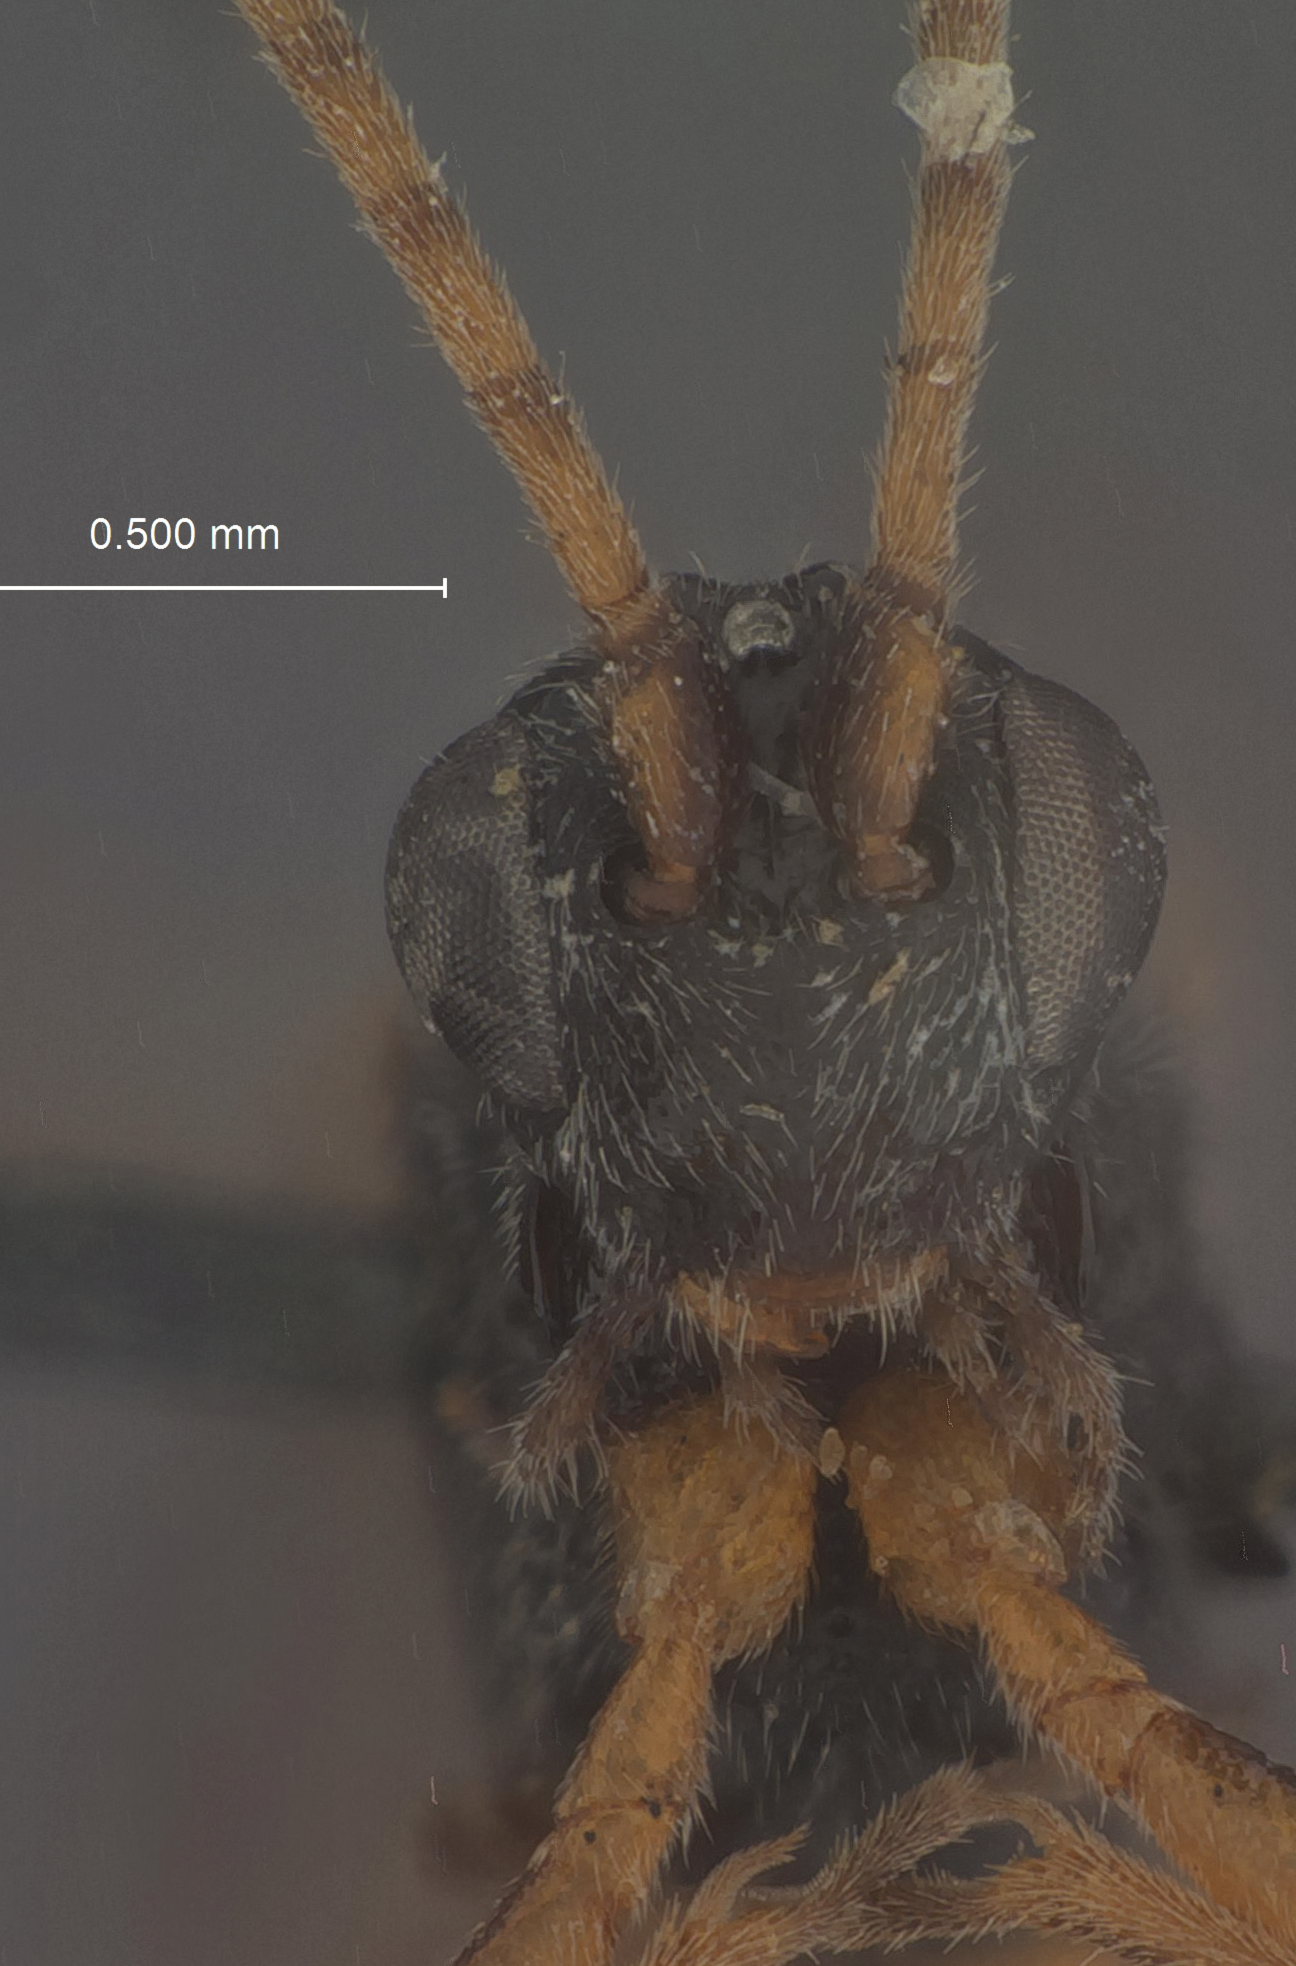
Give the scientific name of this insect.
Orgilus mimicus
